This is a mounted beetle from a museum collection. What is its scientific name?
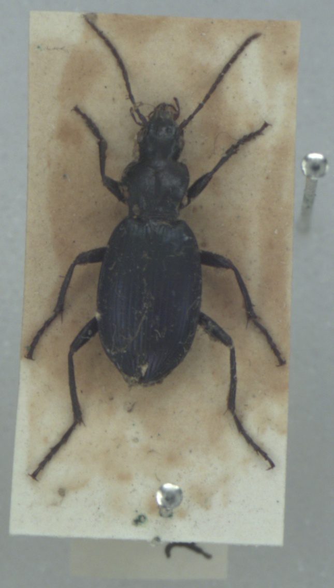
Laemostenus terricola
